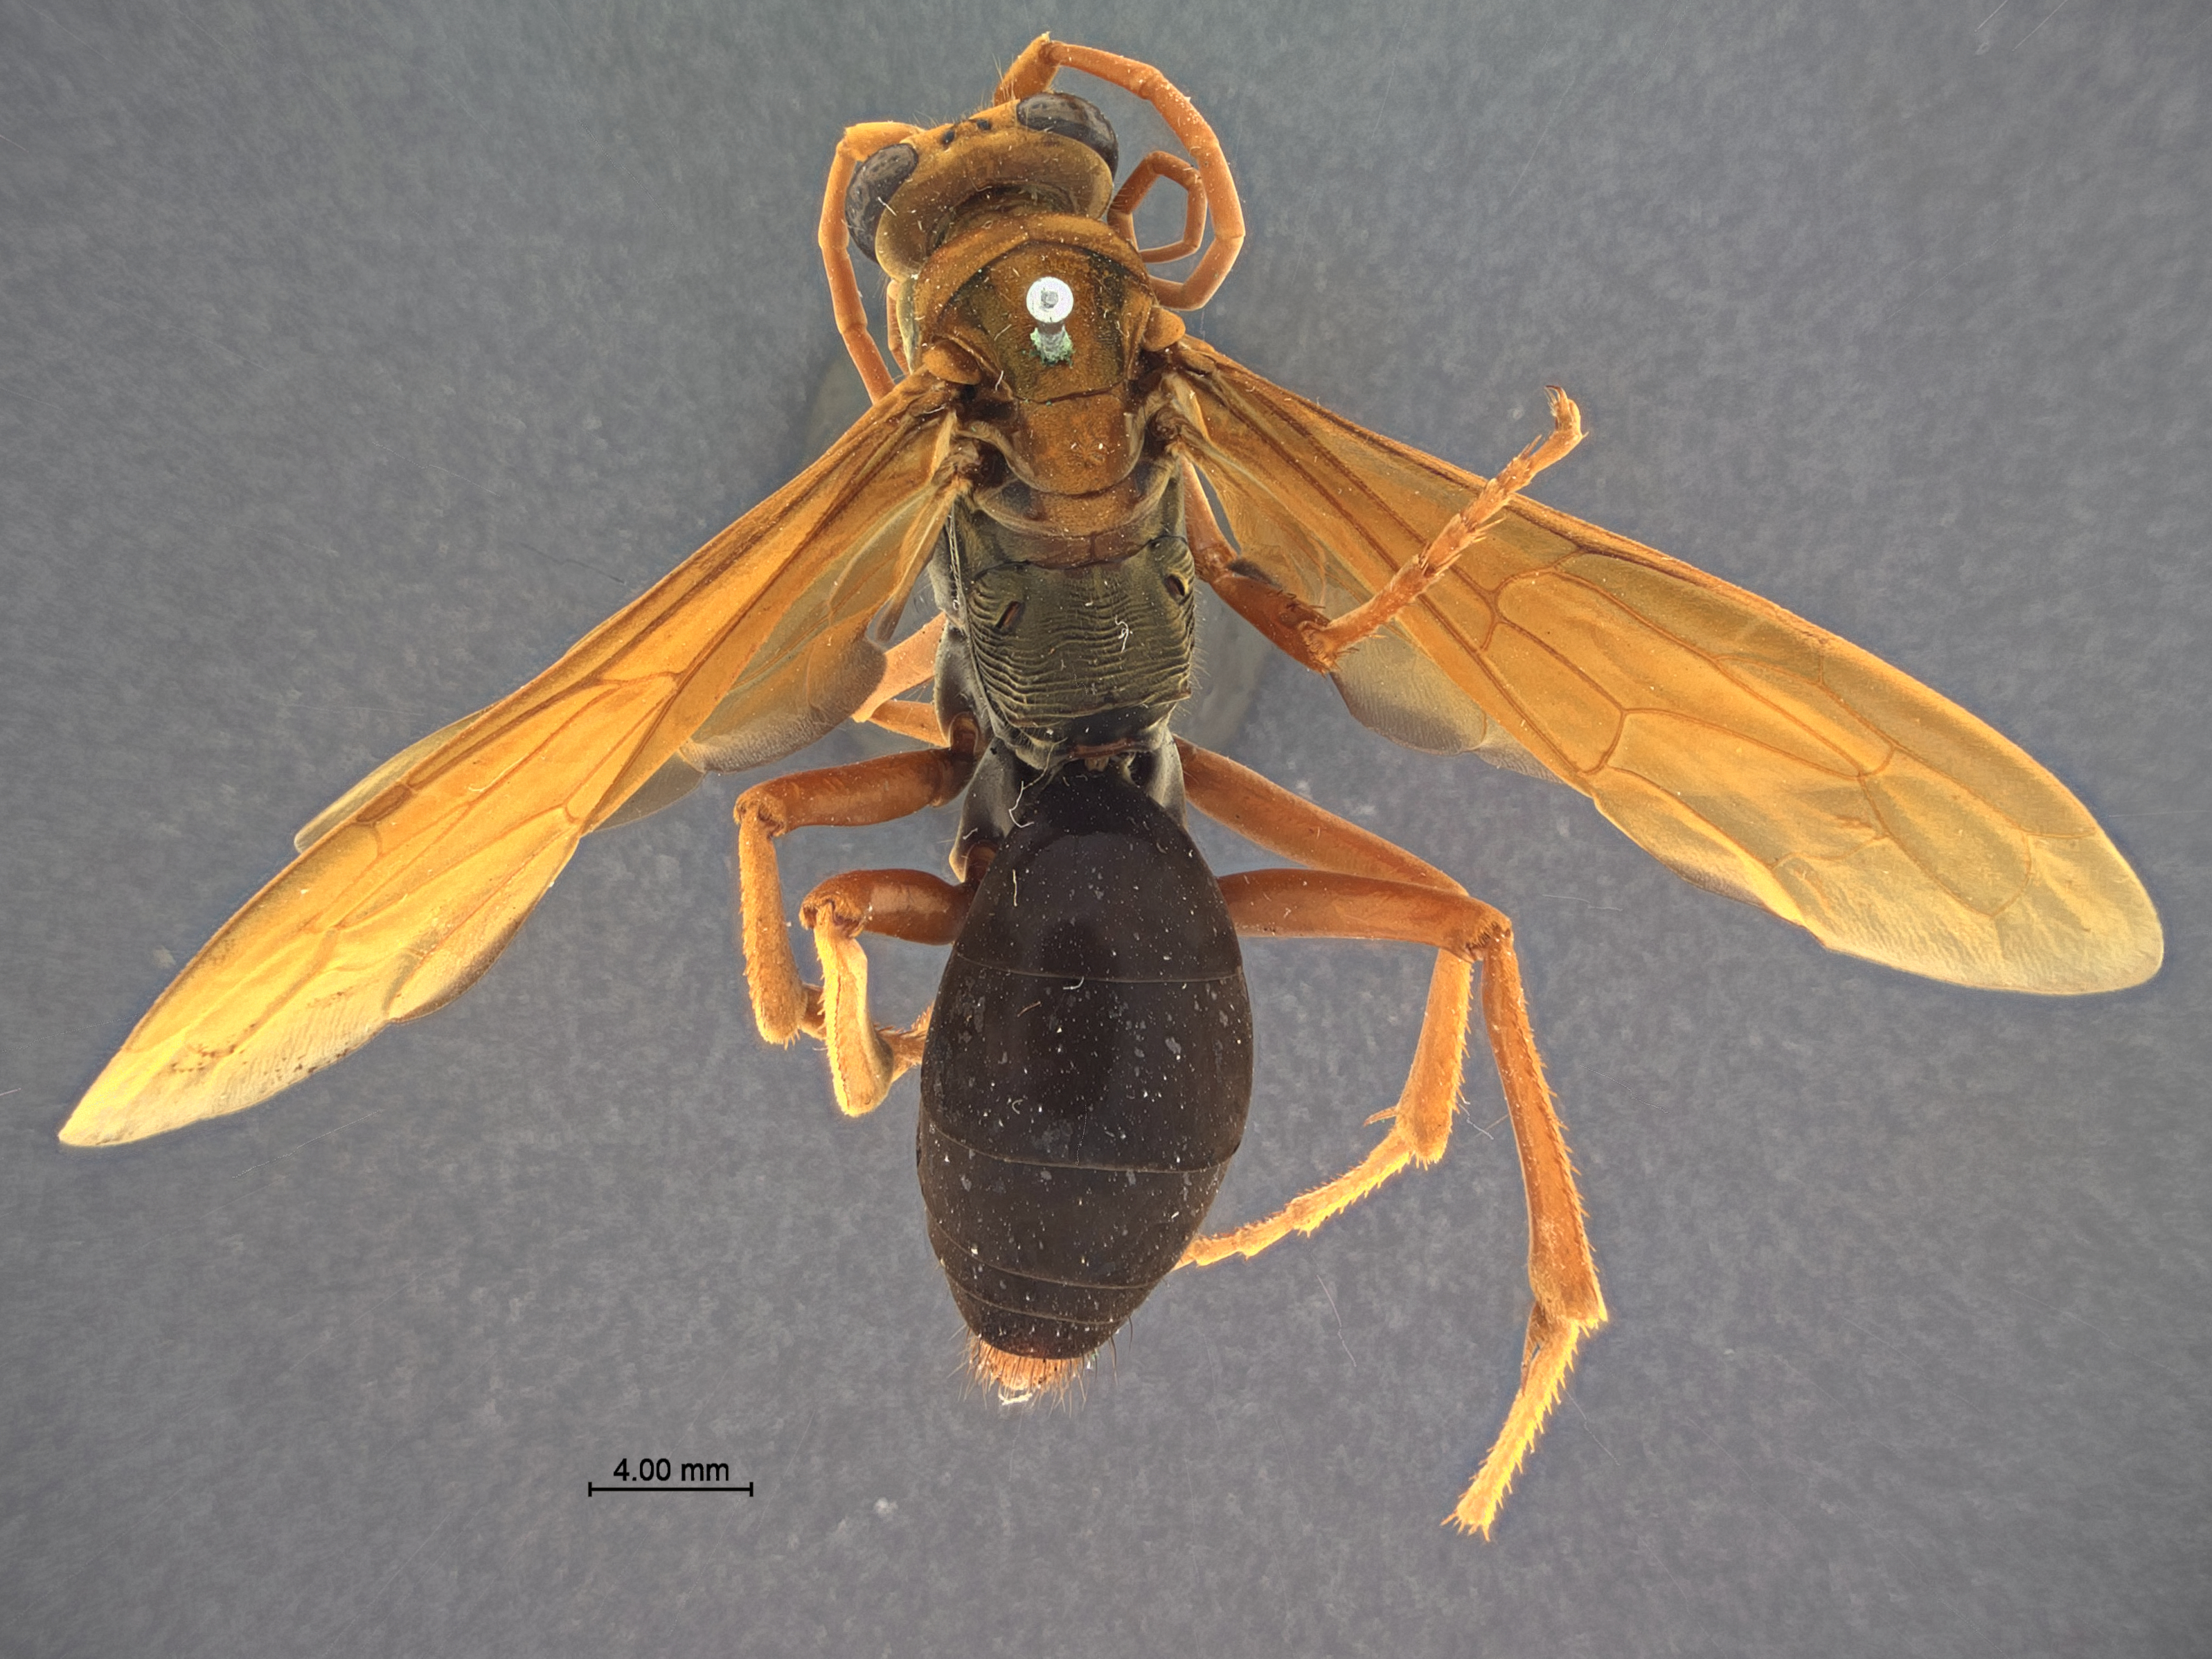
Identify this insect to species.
Hemipepsis banksi
